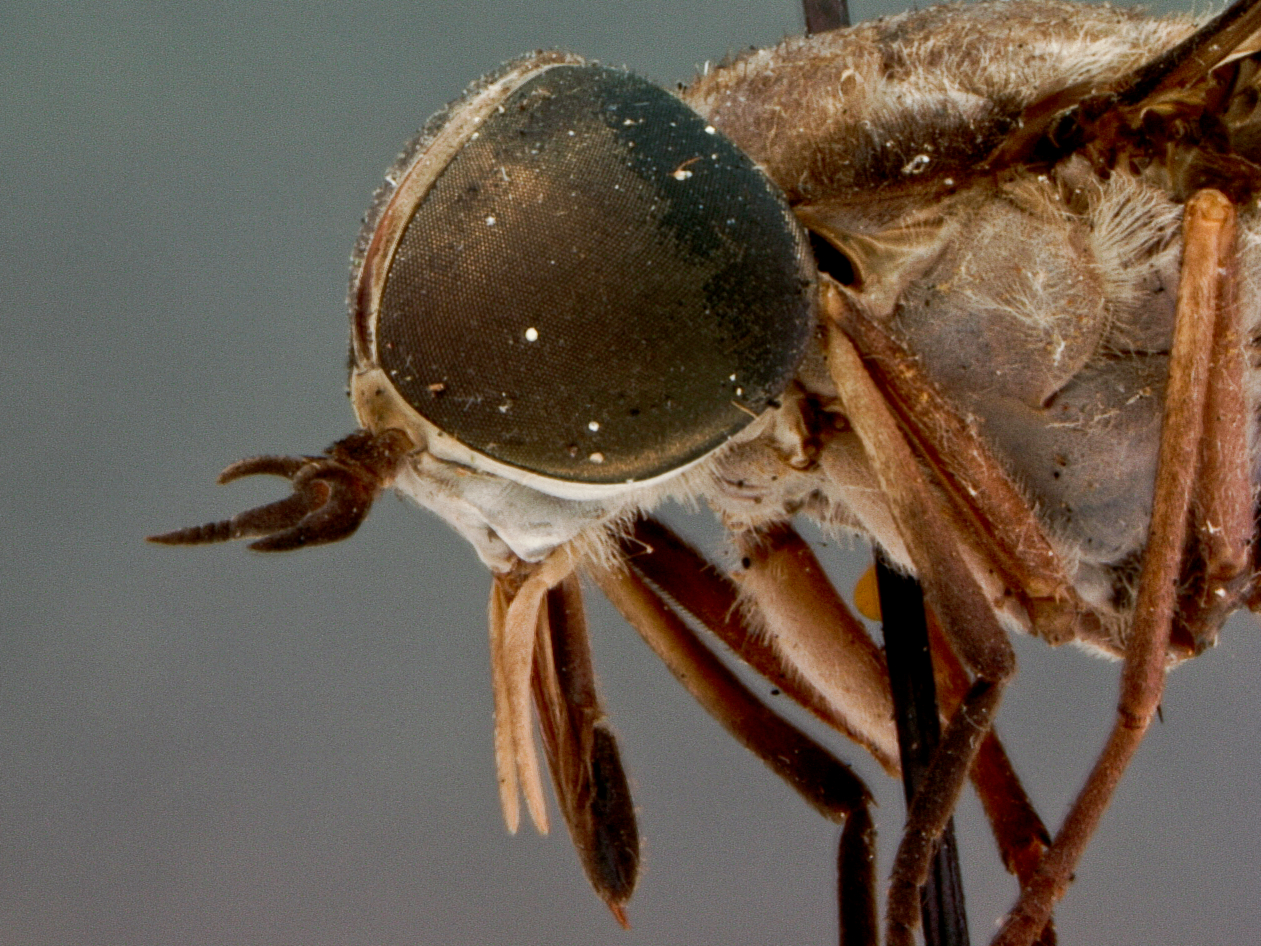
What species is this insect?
Catachlorops umbratus (also Tabanus umbratus)
